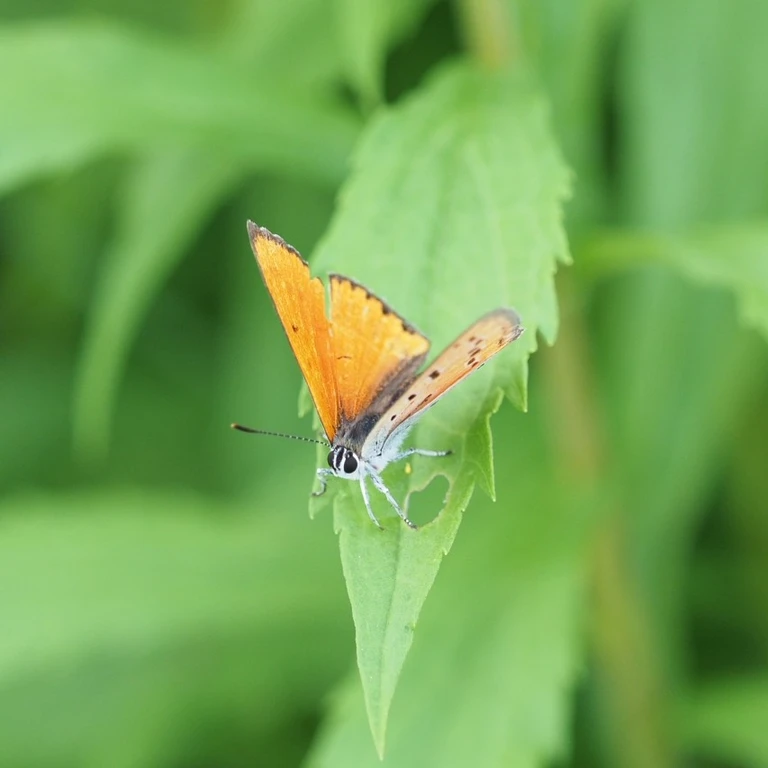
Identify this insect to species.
Lycaena dispar
